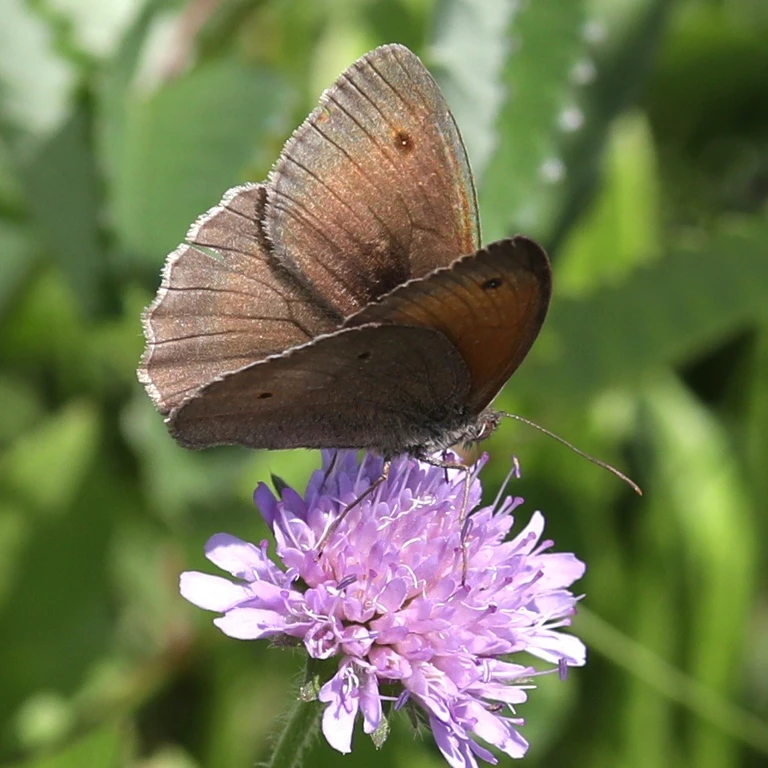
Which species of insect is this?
Maniola jurtina
